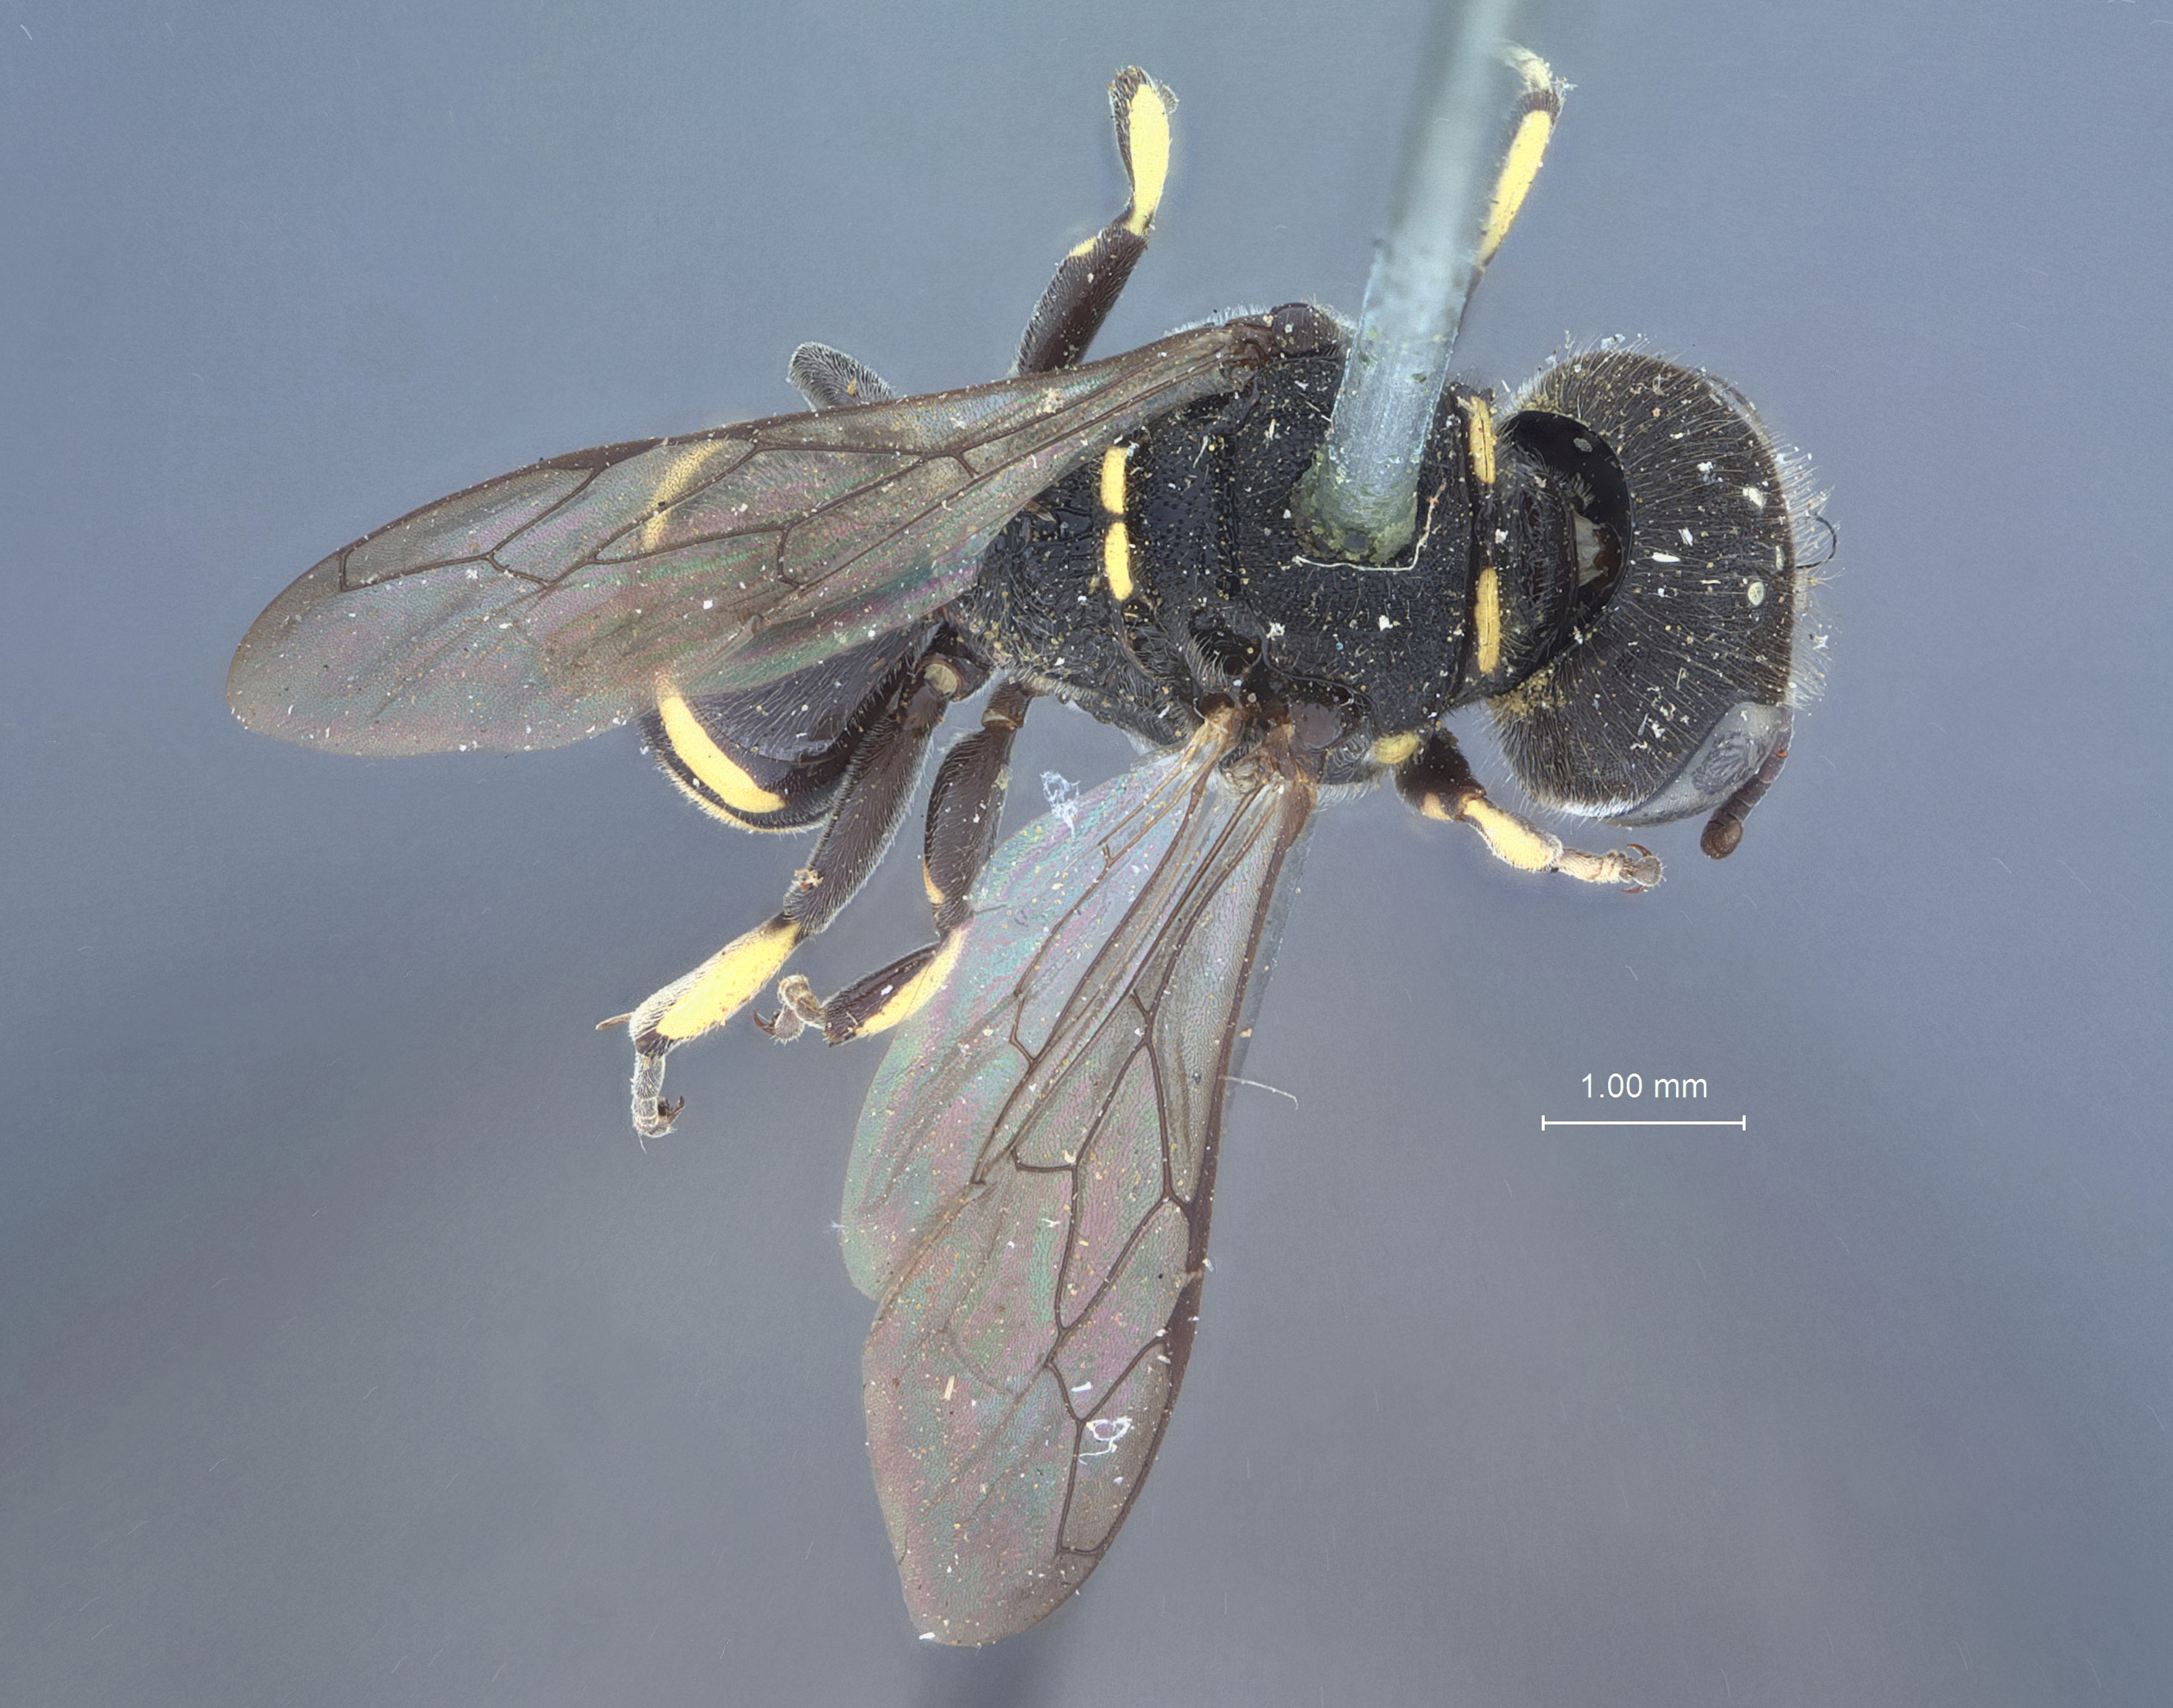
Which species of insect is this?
Crabro foxii
